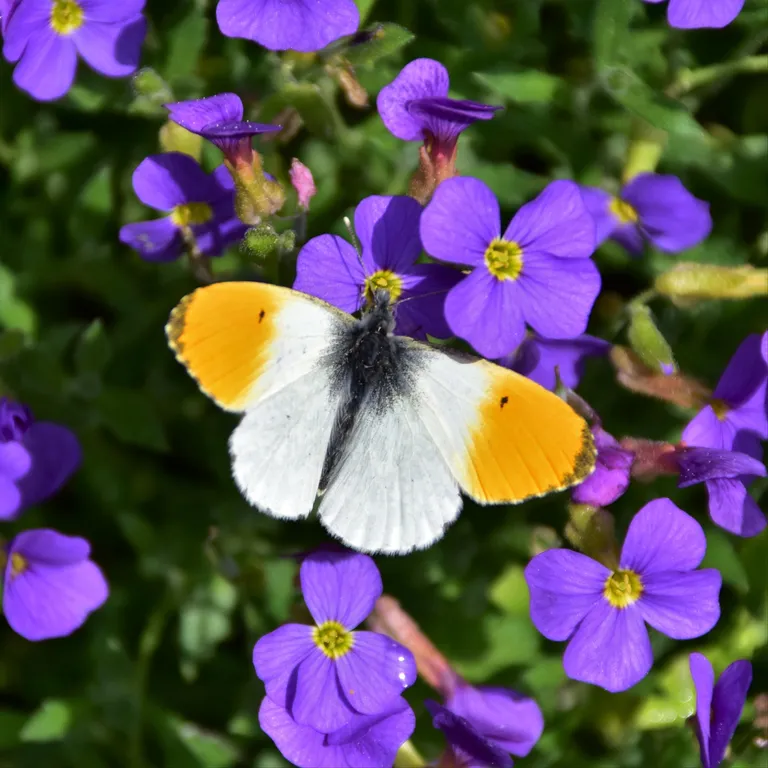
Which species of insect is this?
Anthocharis cardamines
